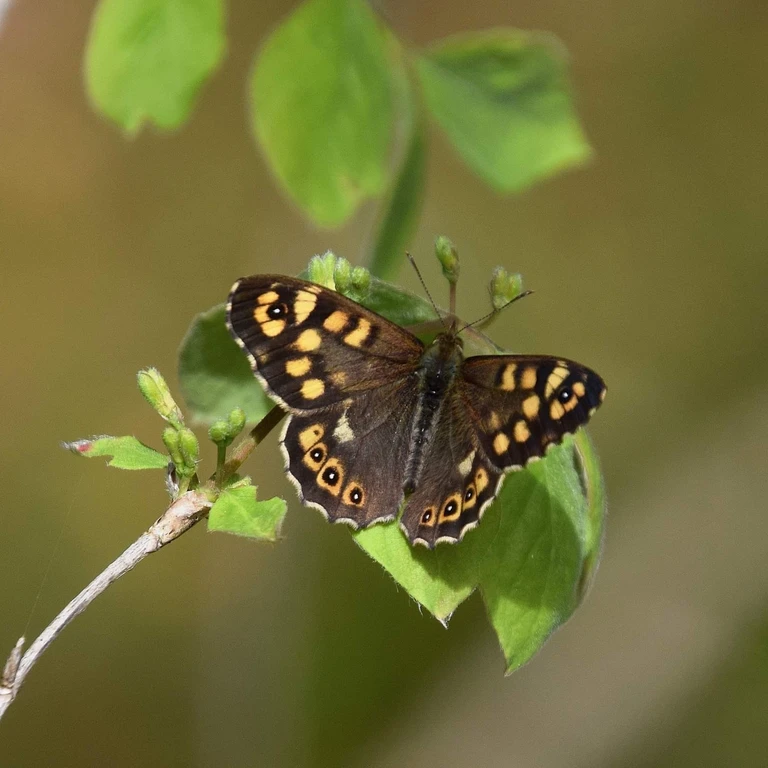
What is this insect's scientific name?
Pararge aegeria
